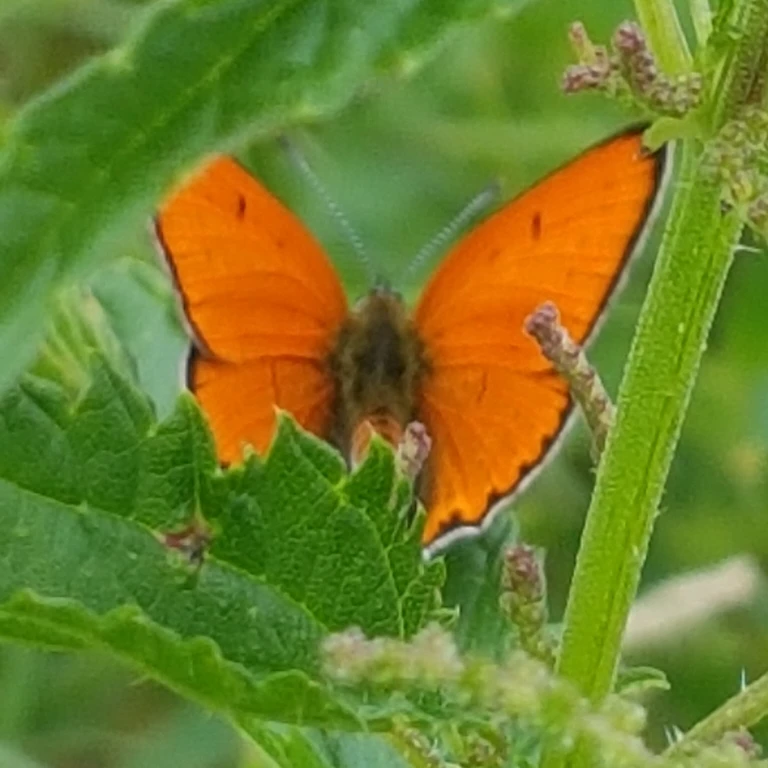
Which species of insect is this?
Lycaena dispar
